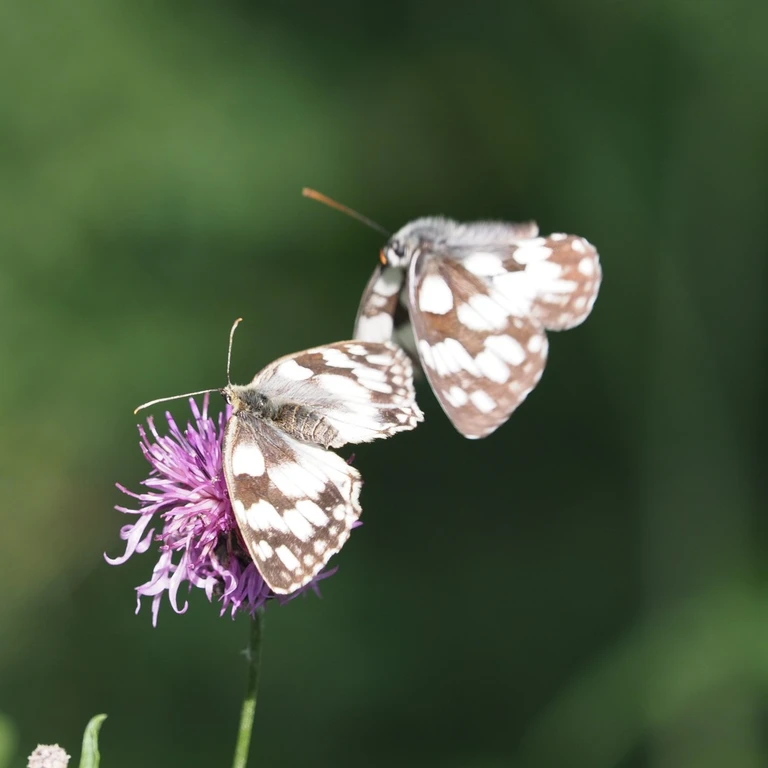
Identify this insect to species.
Melanargia galathea
